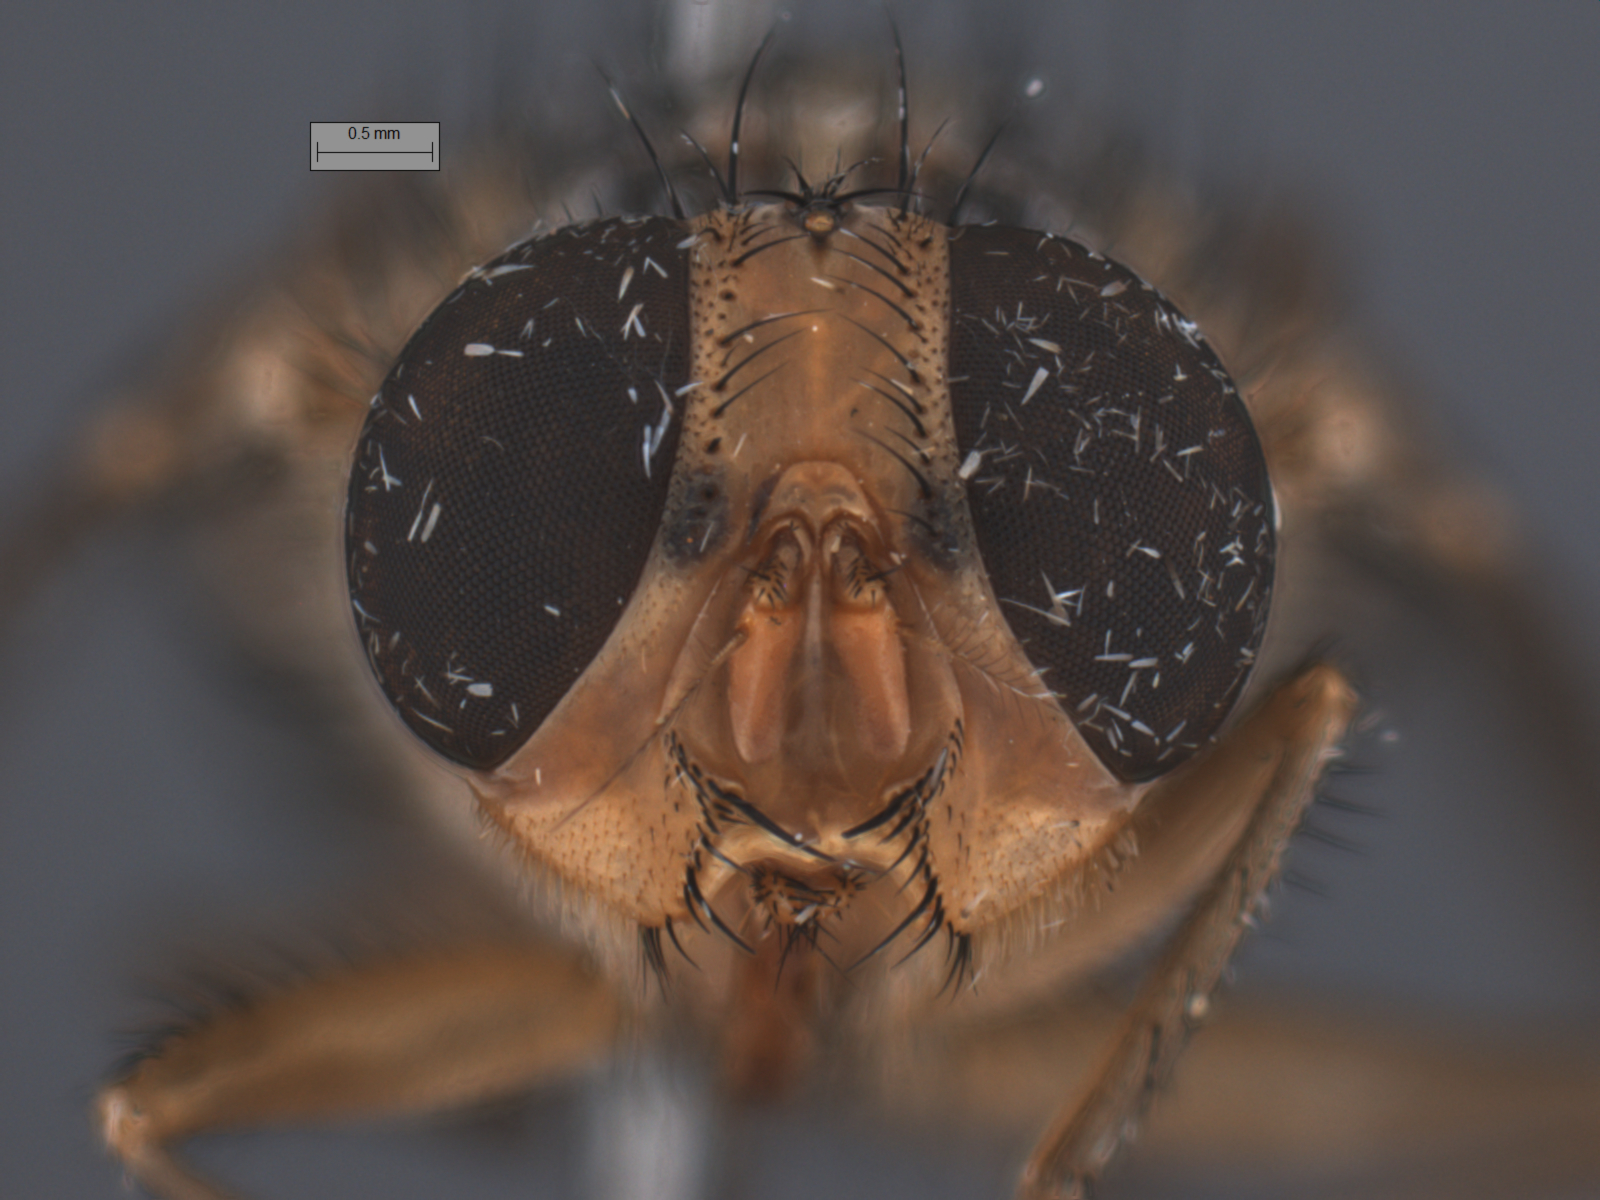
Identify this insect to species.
Auchmeromyia bequaerti
